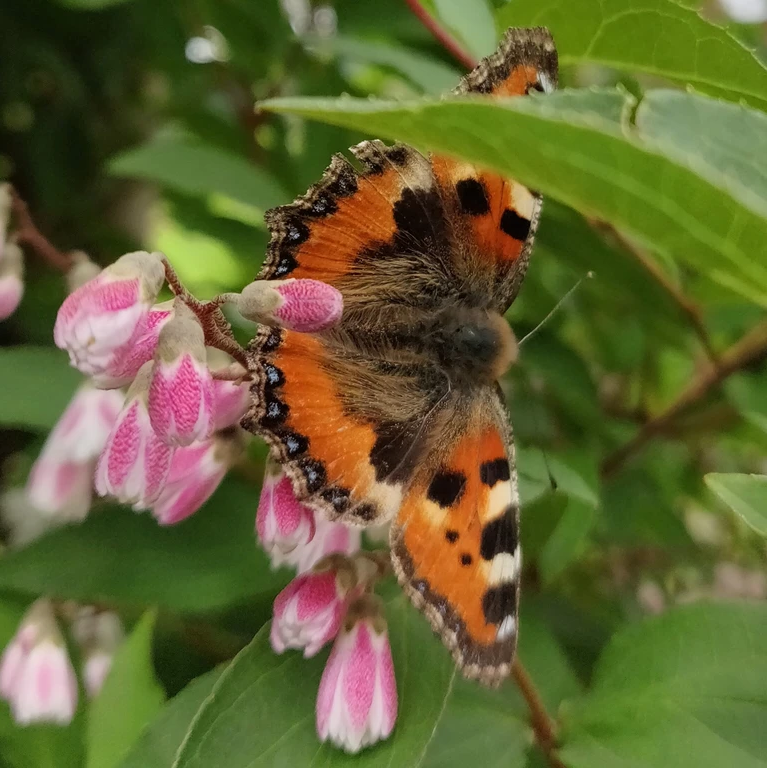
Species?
Aglais urticae
